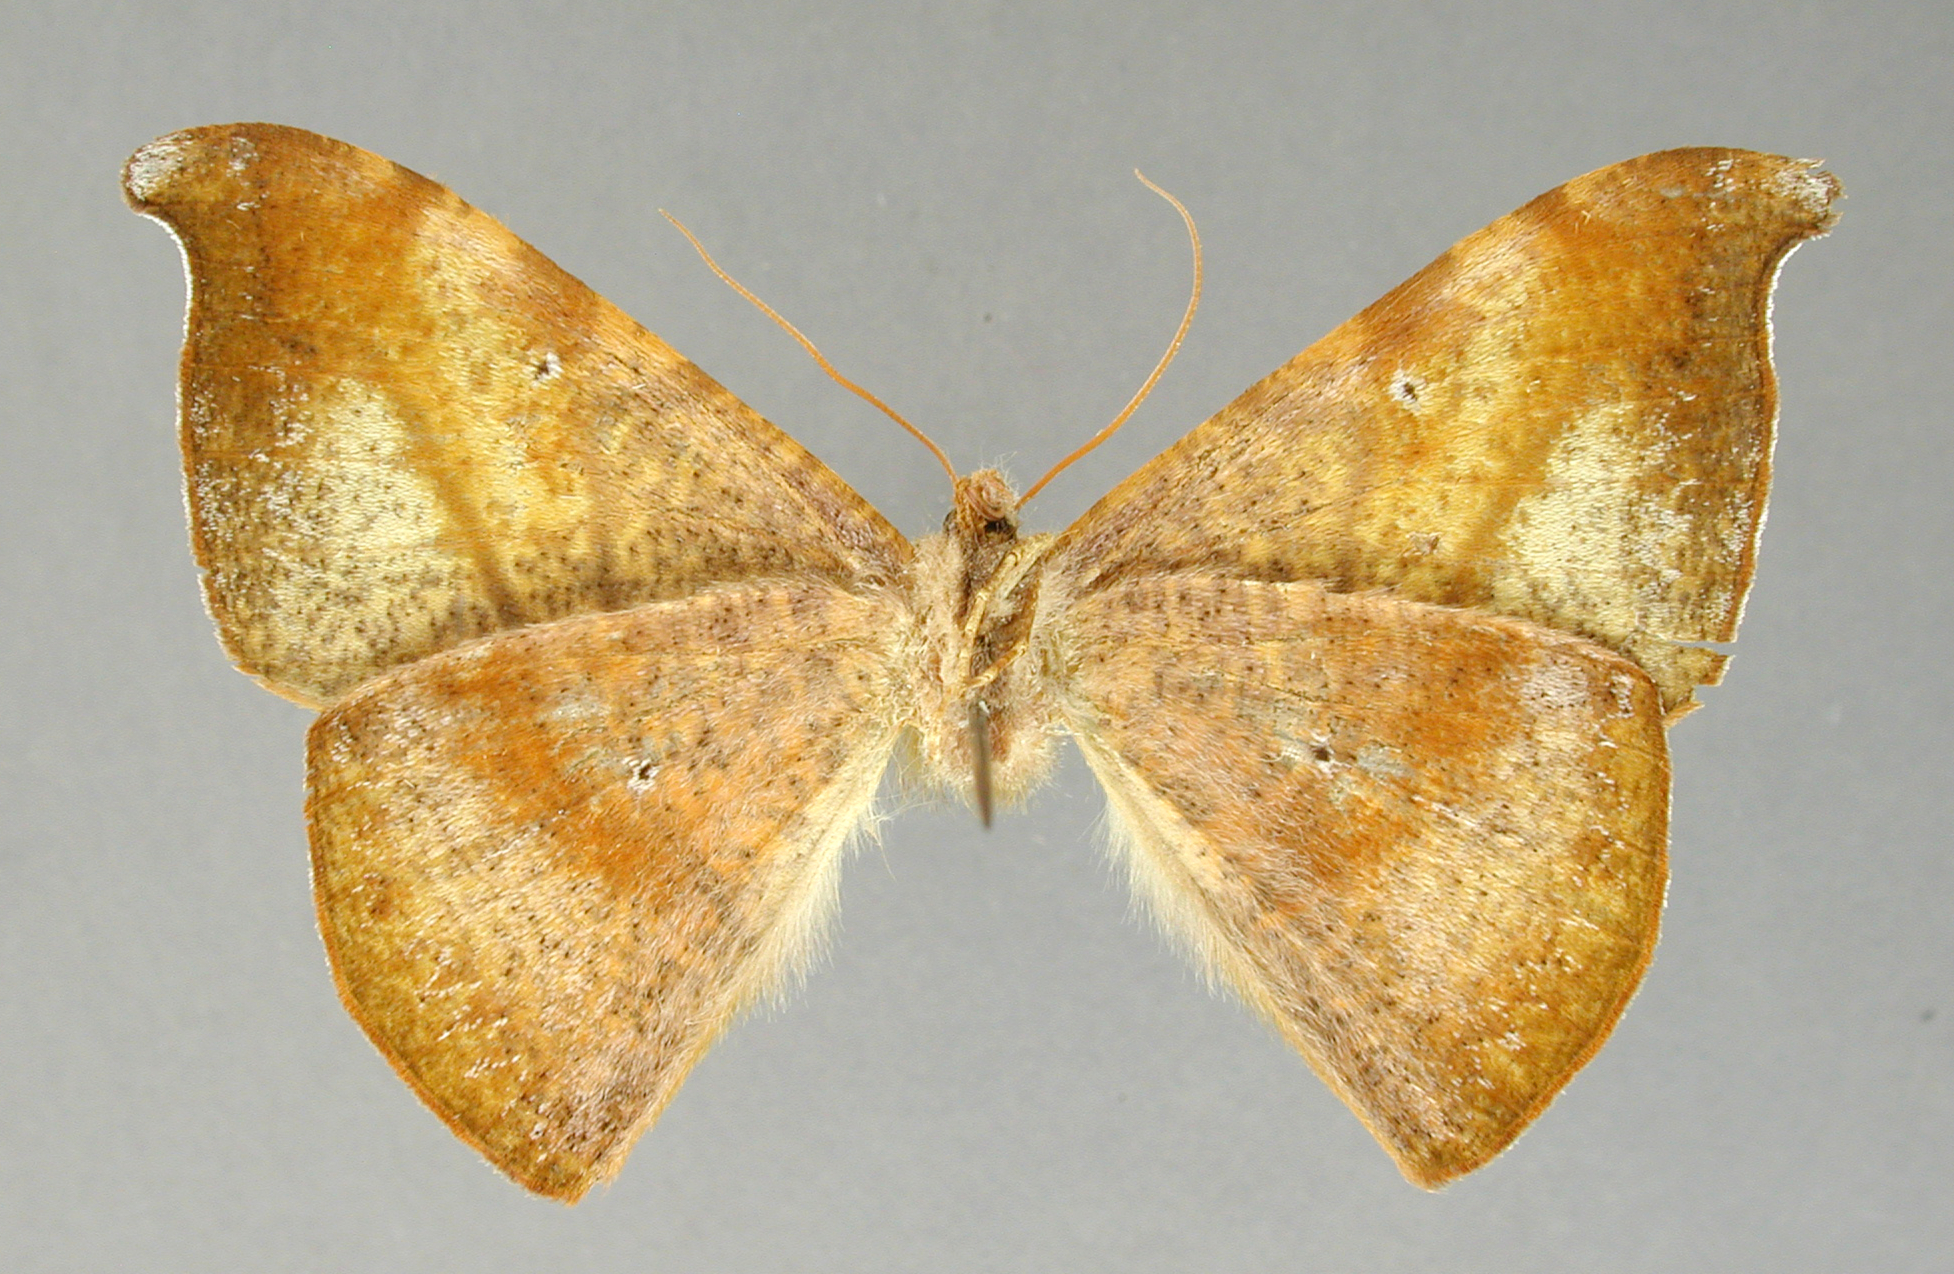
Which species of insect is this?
Microgonia granulosa
